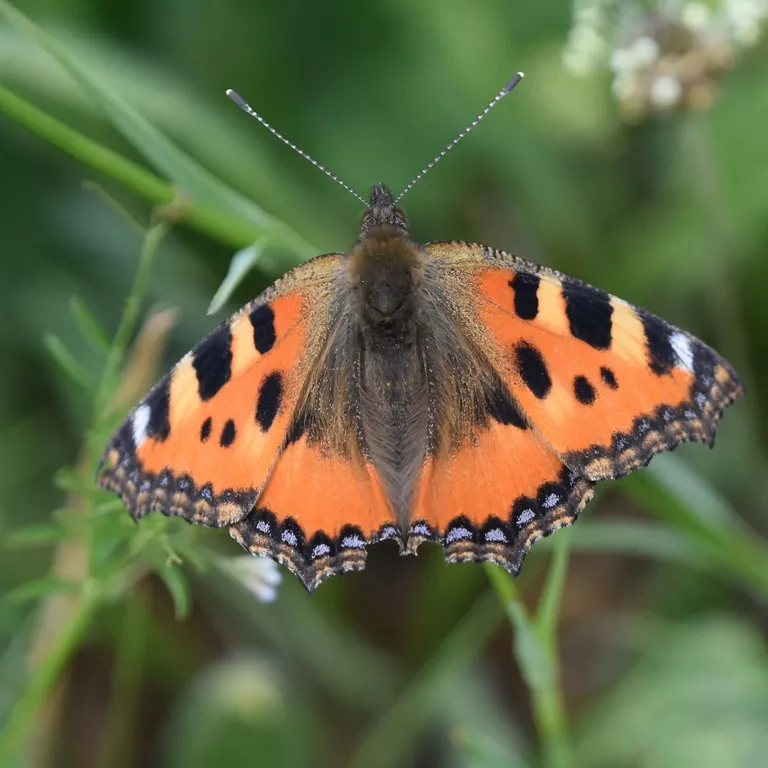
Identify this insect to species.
Aglais urticae
